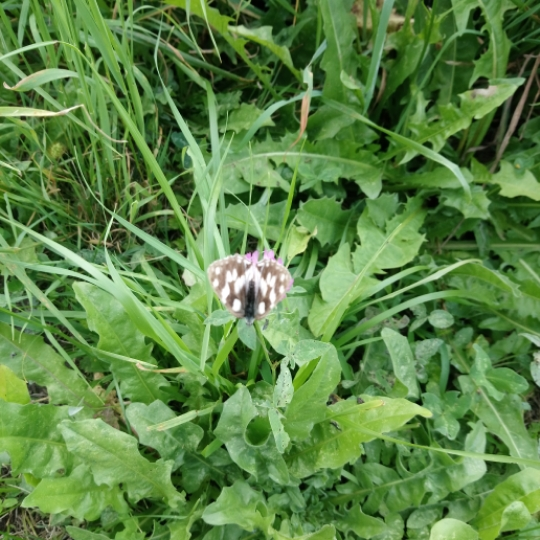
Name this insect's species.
Melanargia galathea
